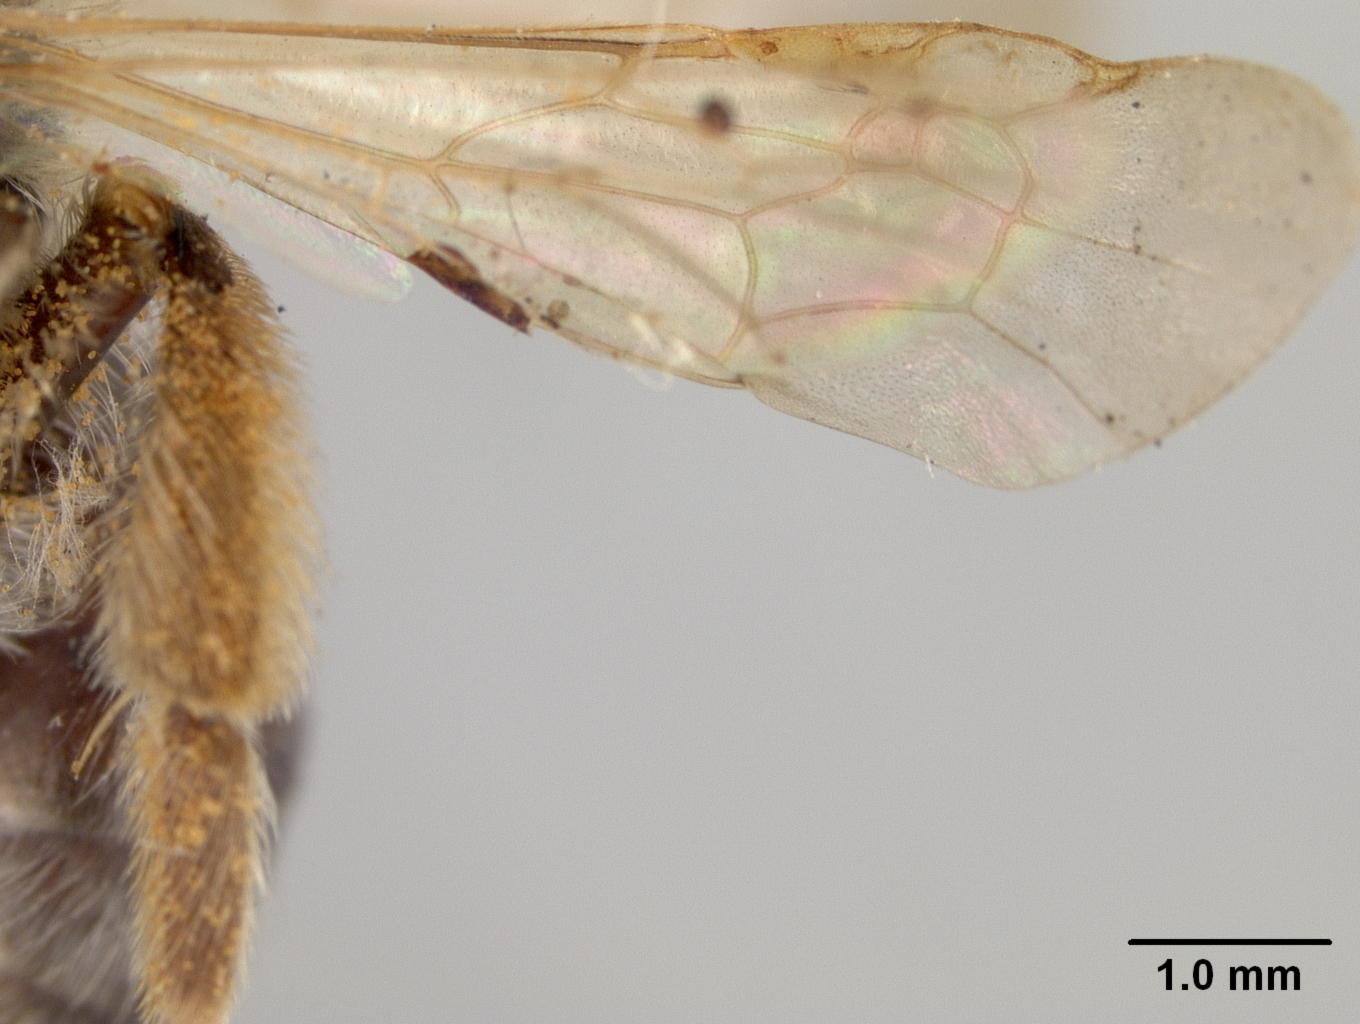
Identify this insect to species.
Andrena subaustralis
